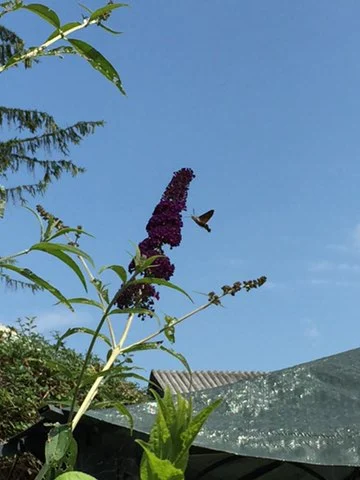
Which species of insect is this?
Macroglossum stellatarum
